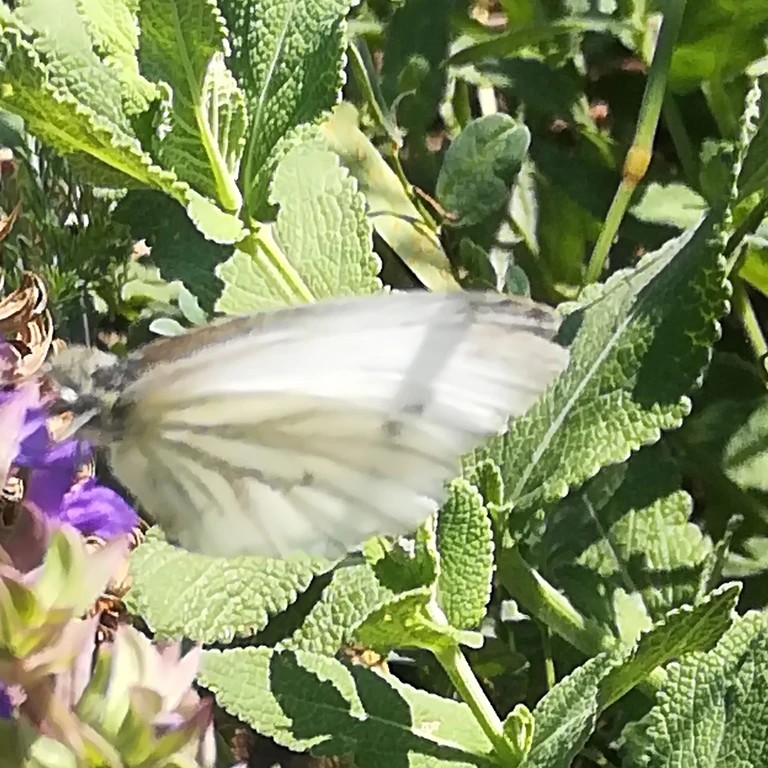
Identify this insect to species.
Pieris napi
